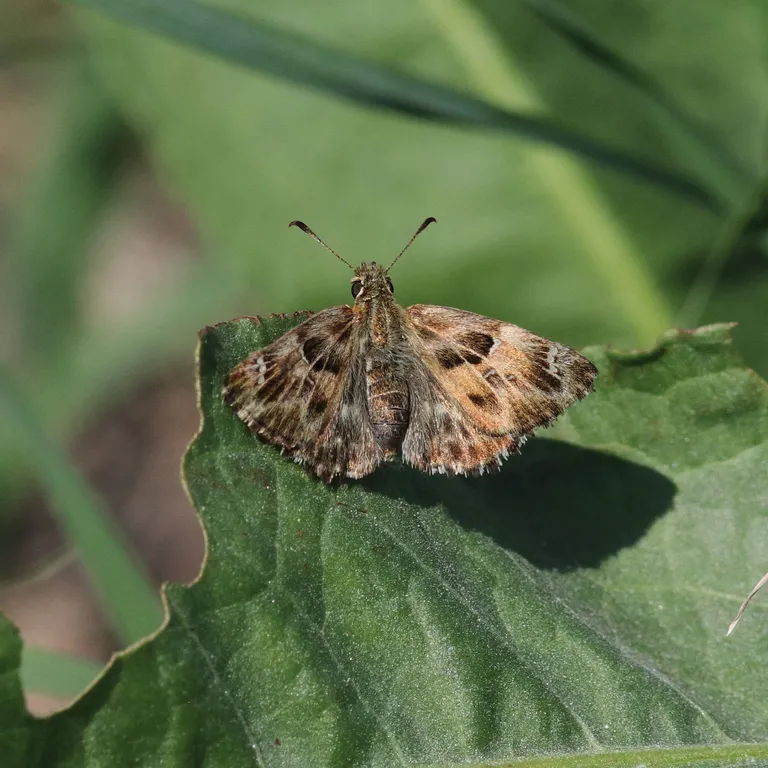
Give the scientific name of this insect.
Carcharodus alceae
